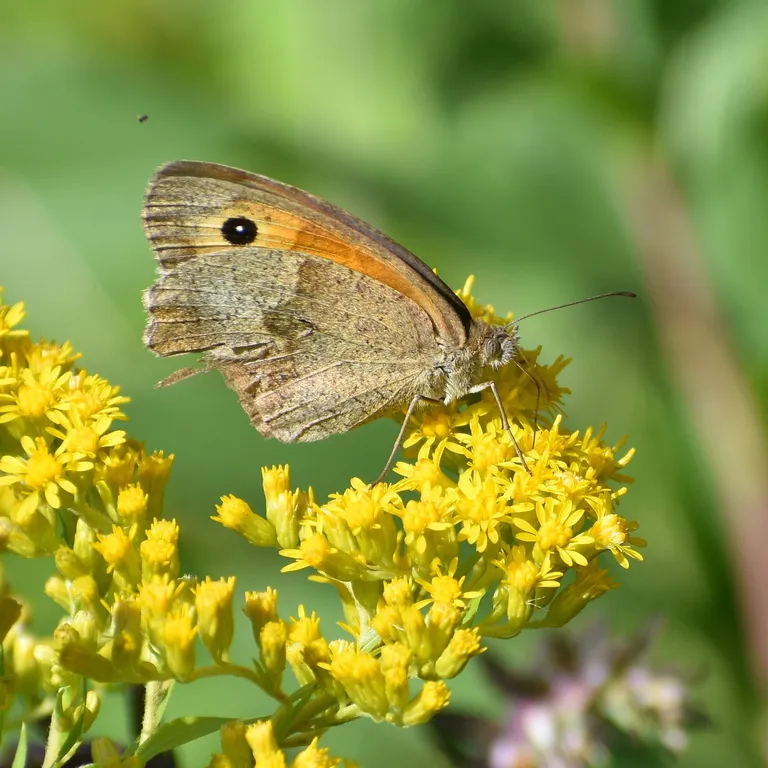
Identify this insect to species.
Maniola jurtina
